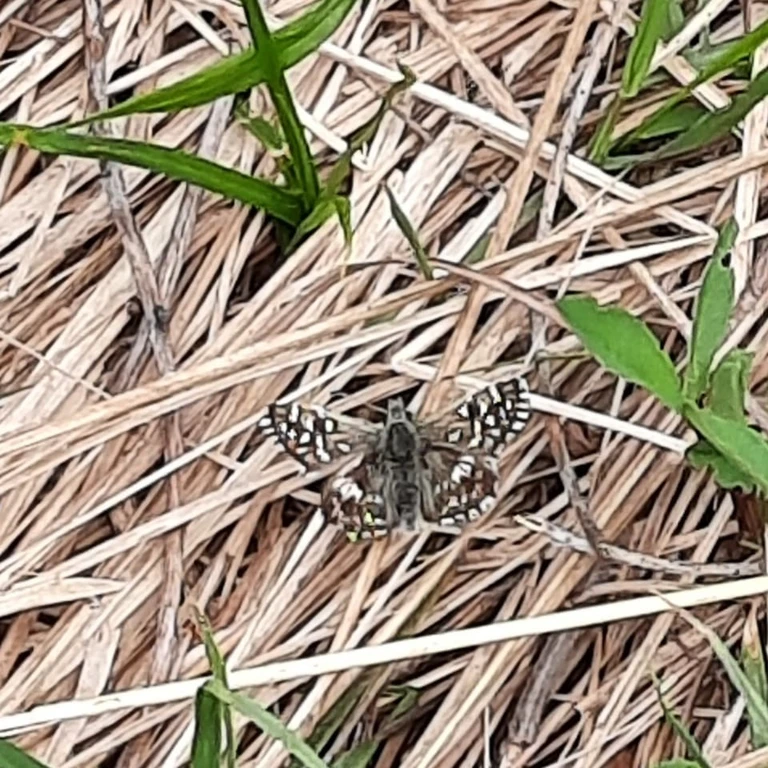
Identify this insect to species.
Pyrgus malvae
